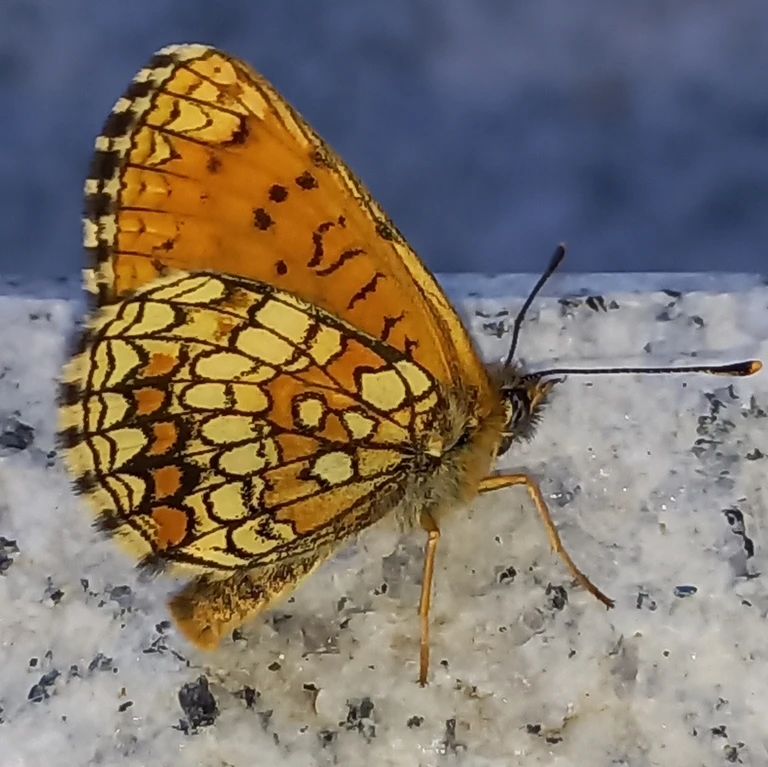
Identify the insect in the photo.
Melitaea athalia
